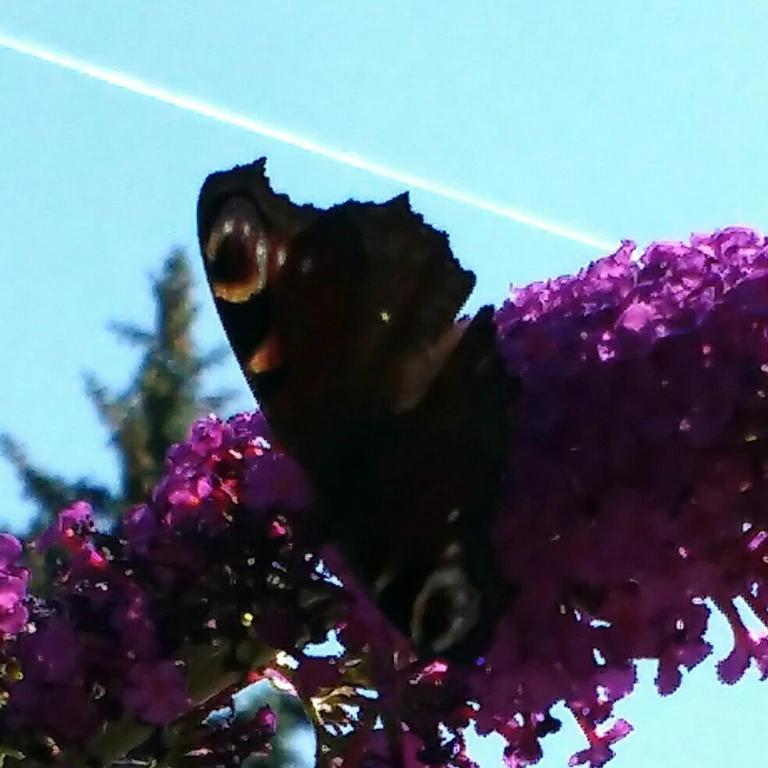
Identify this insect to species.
Aglais io
